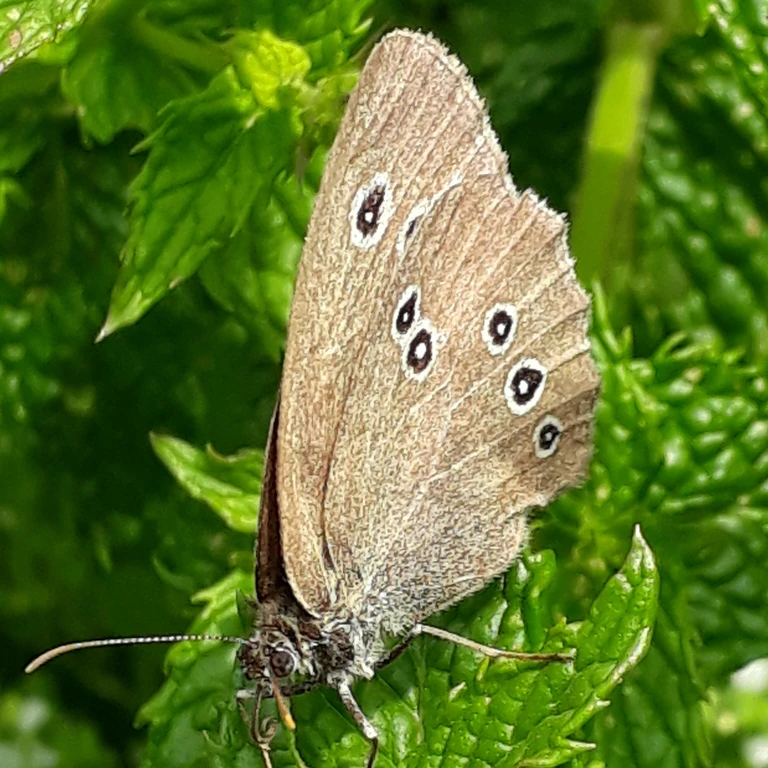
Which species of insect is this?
Aphantopus hyperantus
